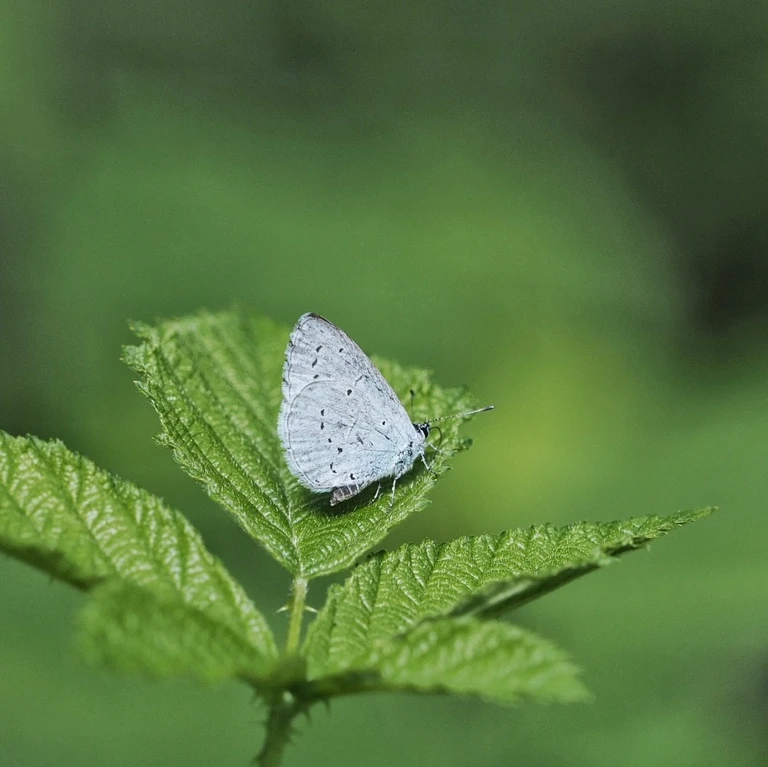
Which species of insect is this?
Celastrina argiolus
